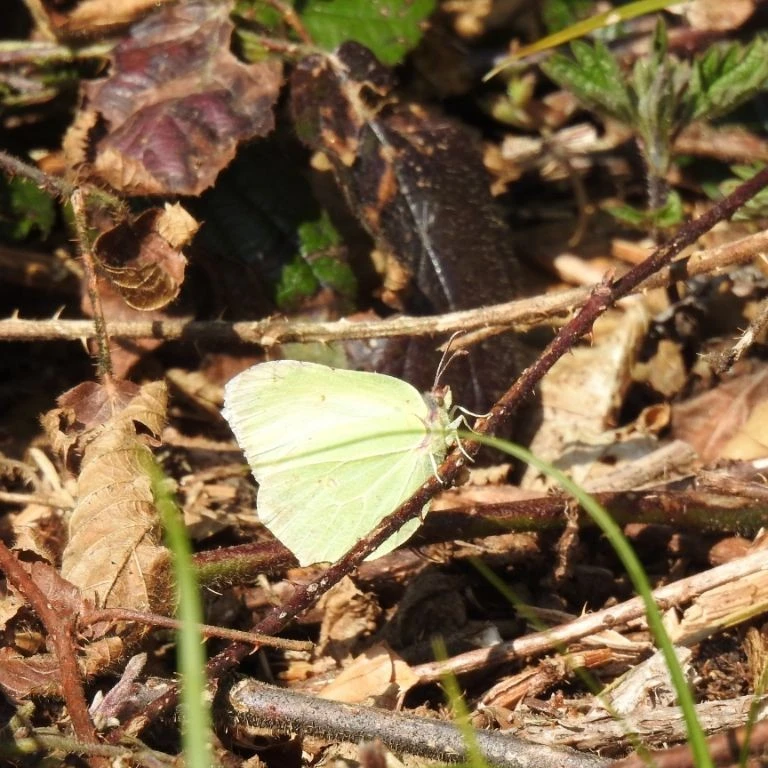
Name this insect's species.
Gonepteryx rhamni
